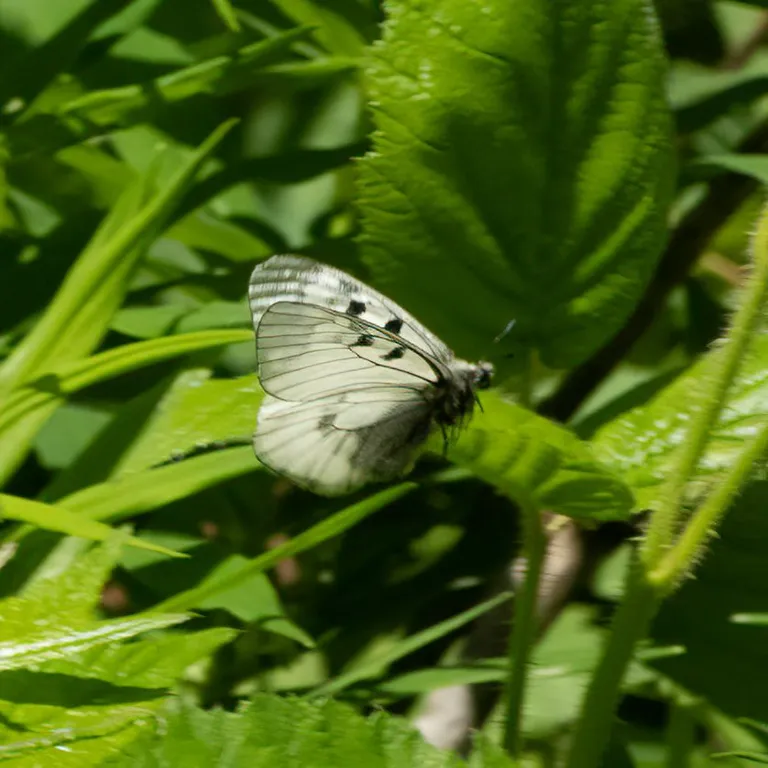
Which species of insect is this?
Parnassius mnemosyne
